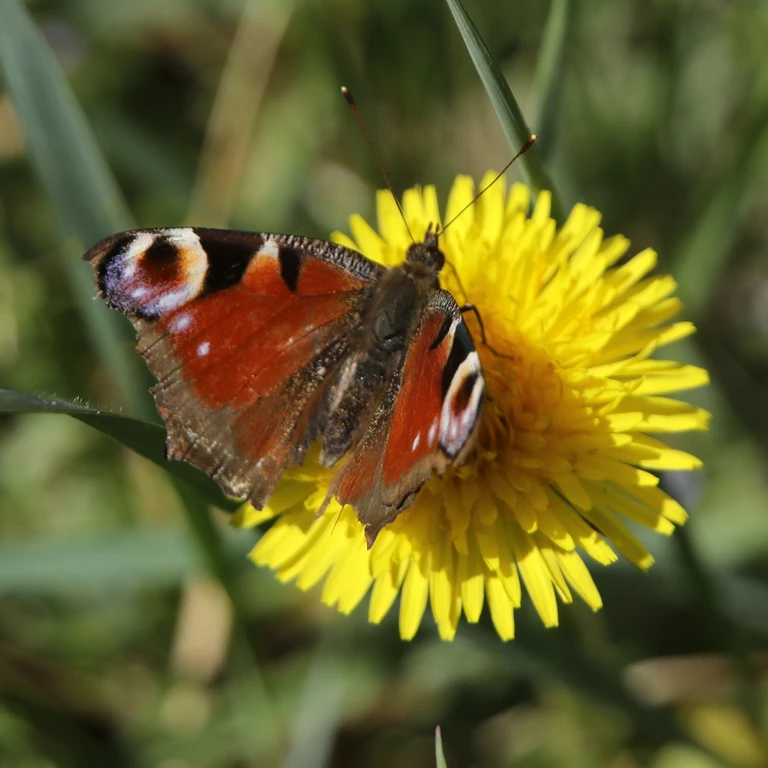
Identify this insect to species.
Aglais io
